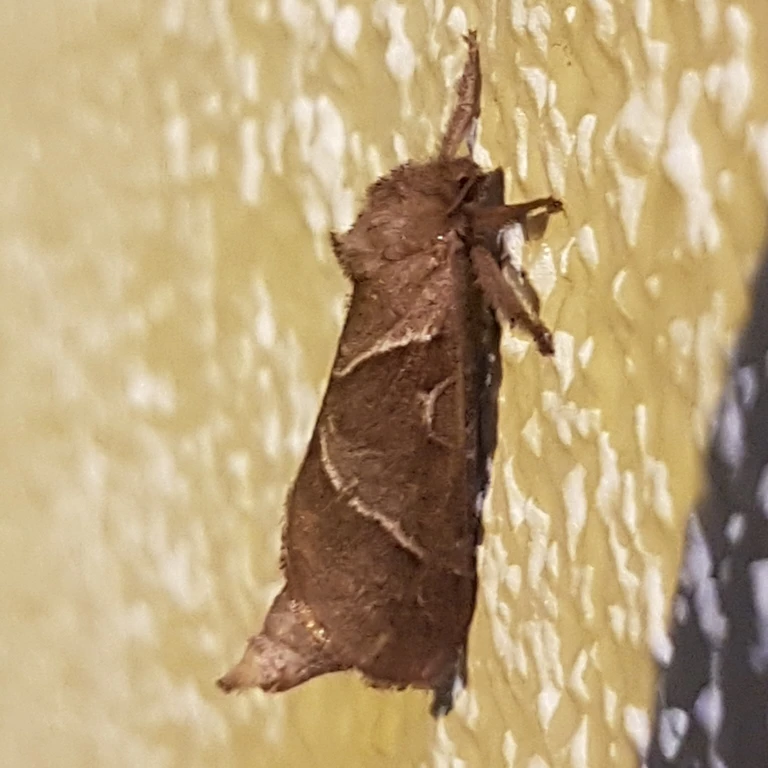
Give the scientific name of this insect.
Triodia sylvina
